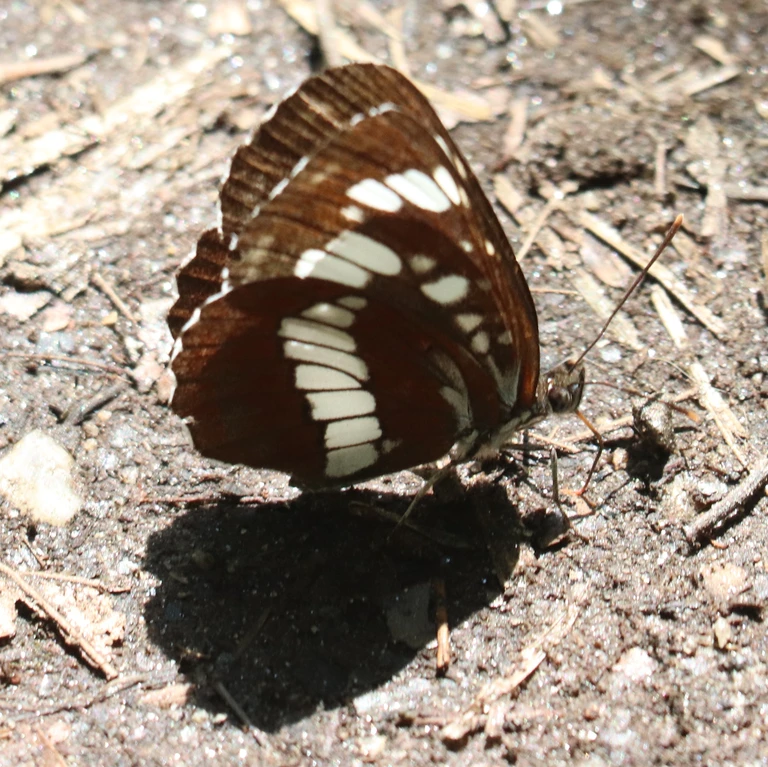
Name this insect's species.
Neptis rivularis
